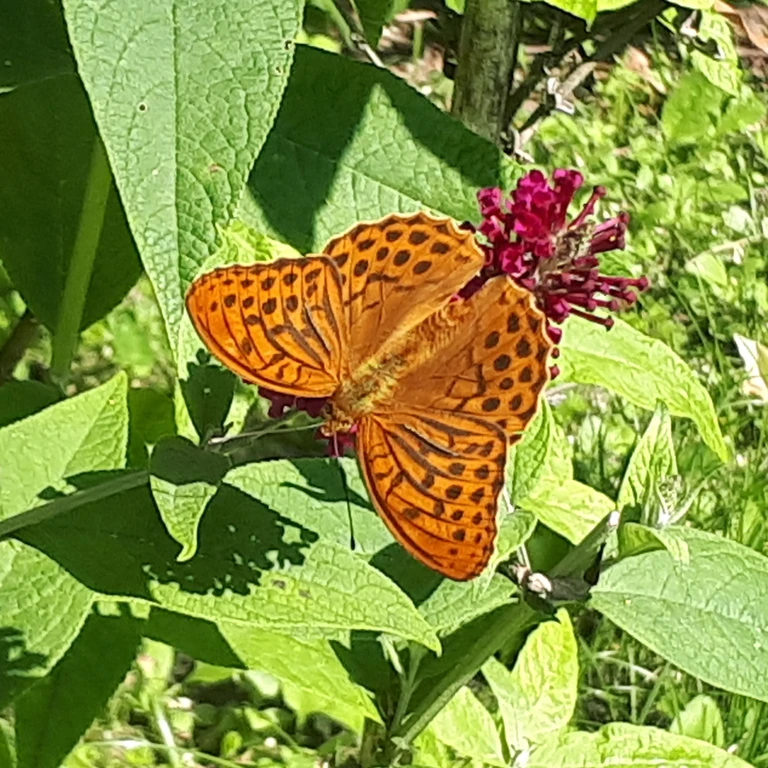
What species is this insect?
Argynnis paphia
